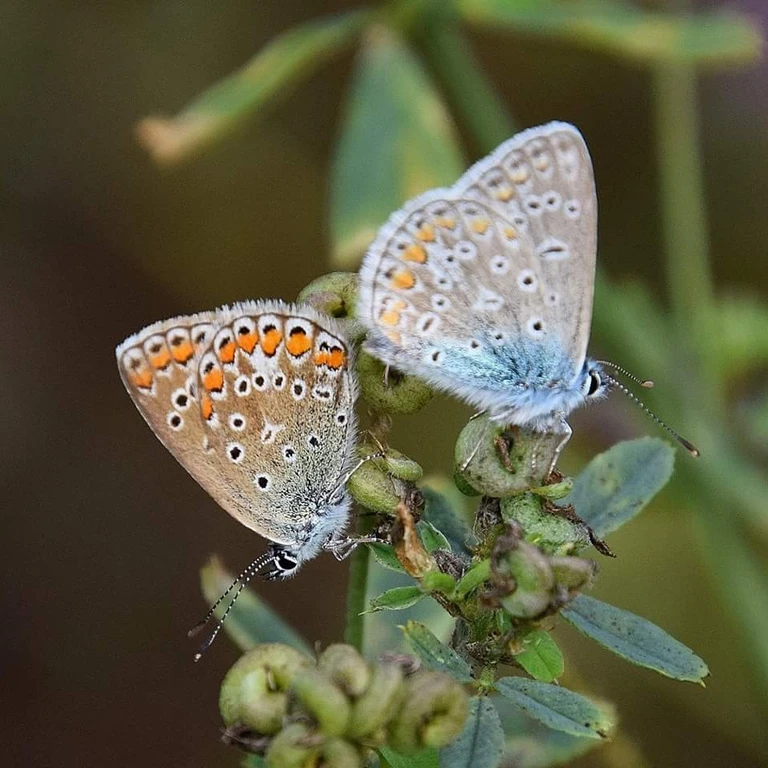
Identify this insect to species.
Polyommatus icarus
